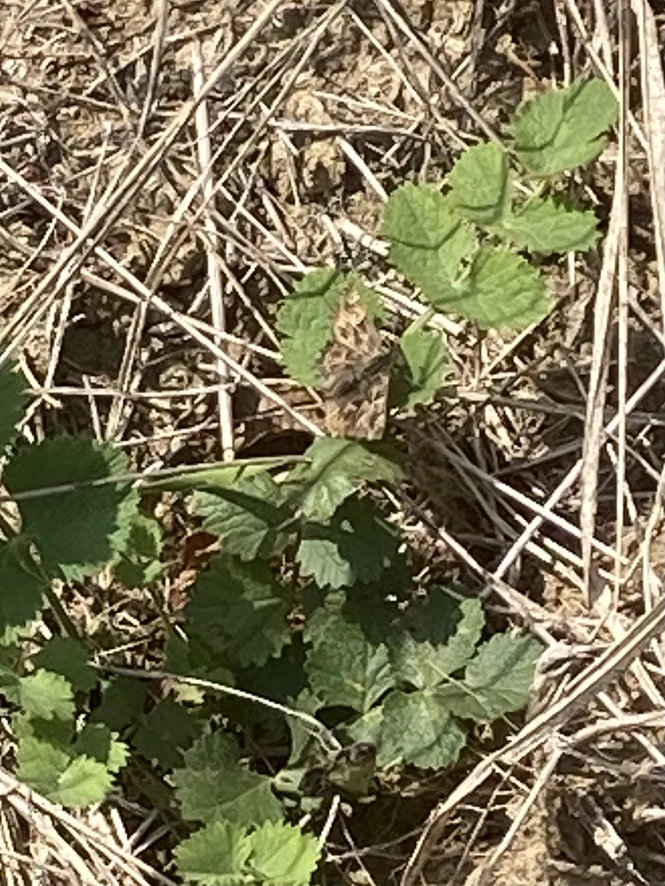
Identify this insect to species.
Carcharodus alceae
